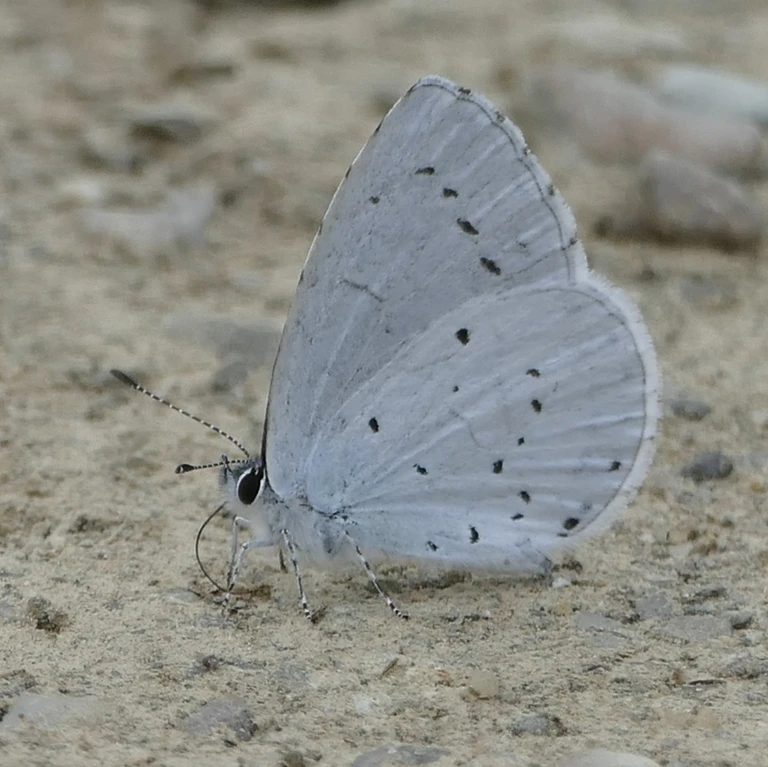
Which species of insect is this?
Celastrina argiolus
